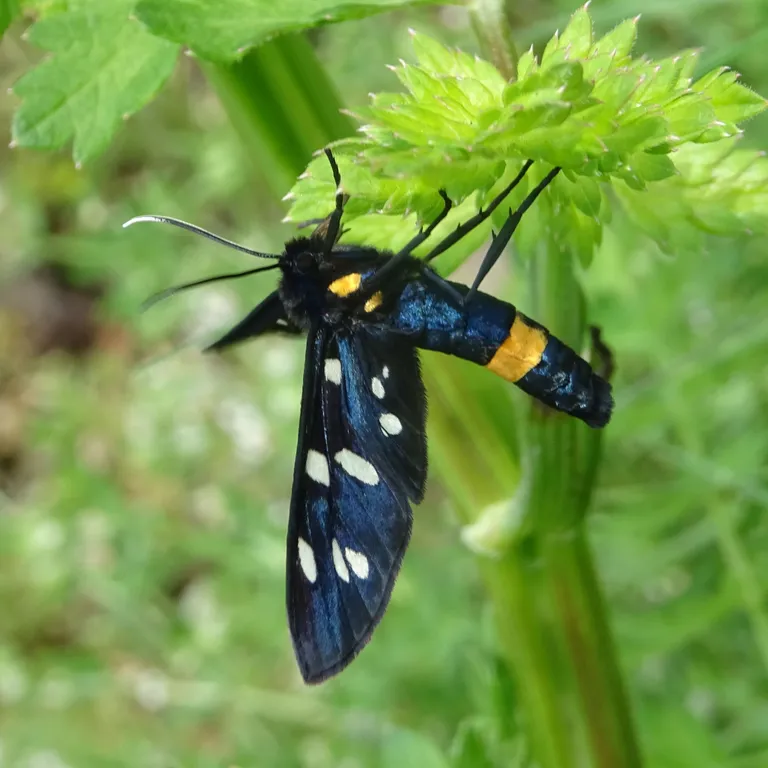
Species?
Amata phegea
